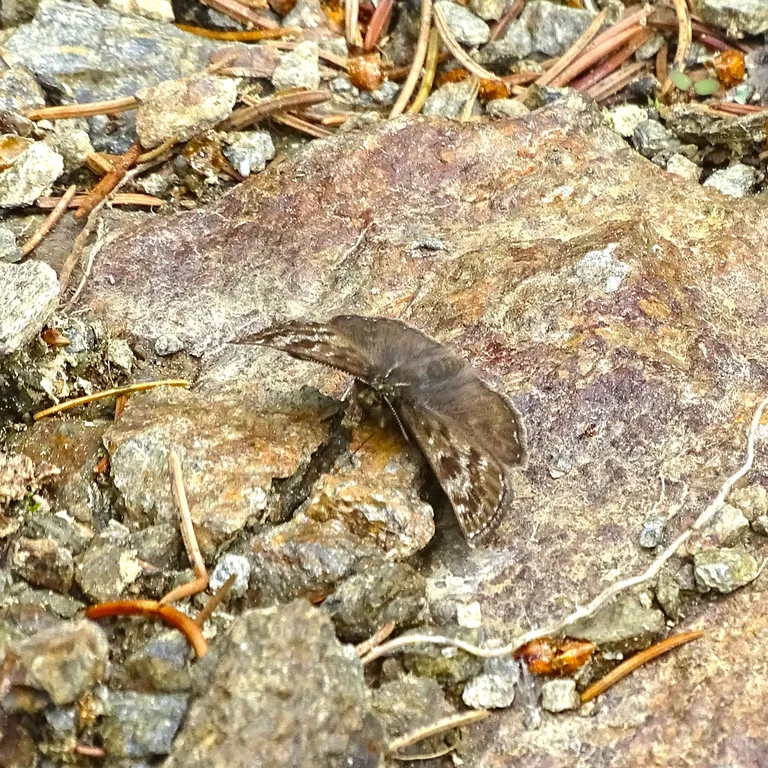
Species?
Erynnis tages
